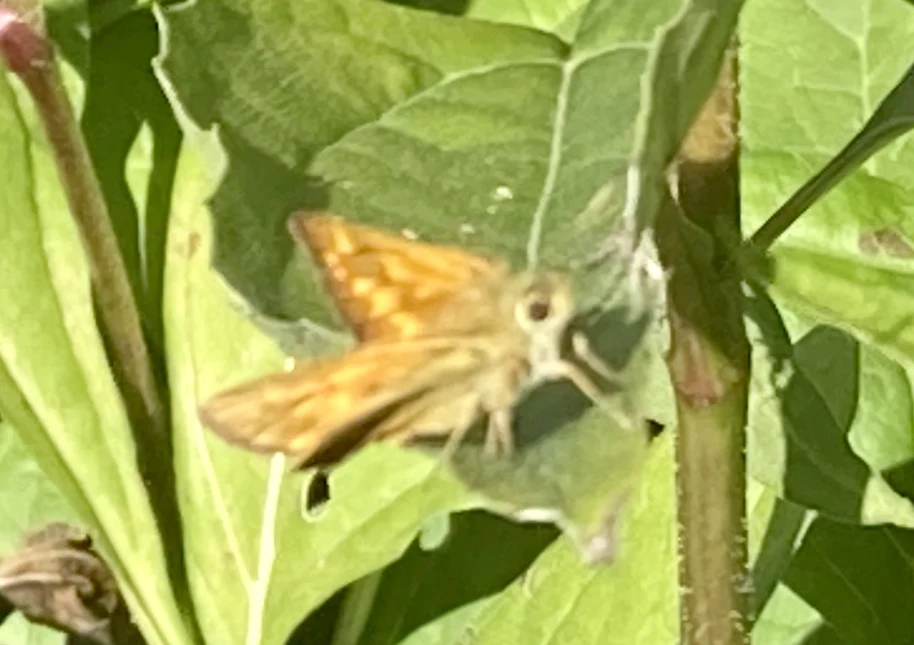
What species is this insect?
Ochlodes sylvanus (also Ochlodes venata)
